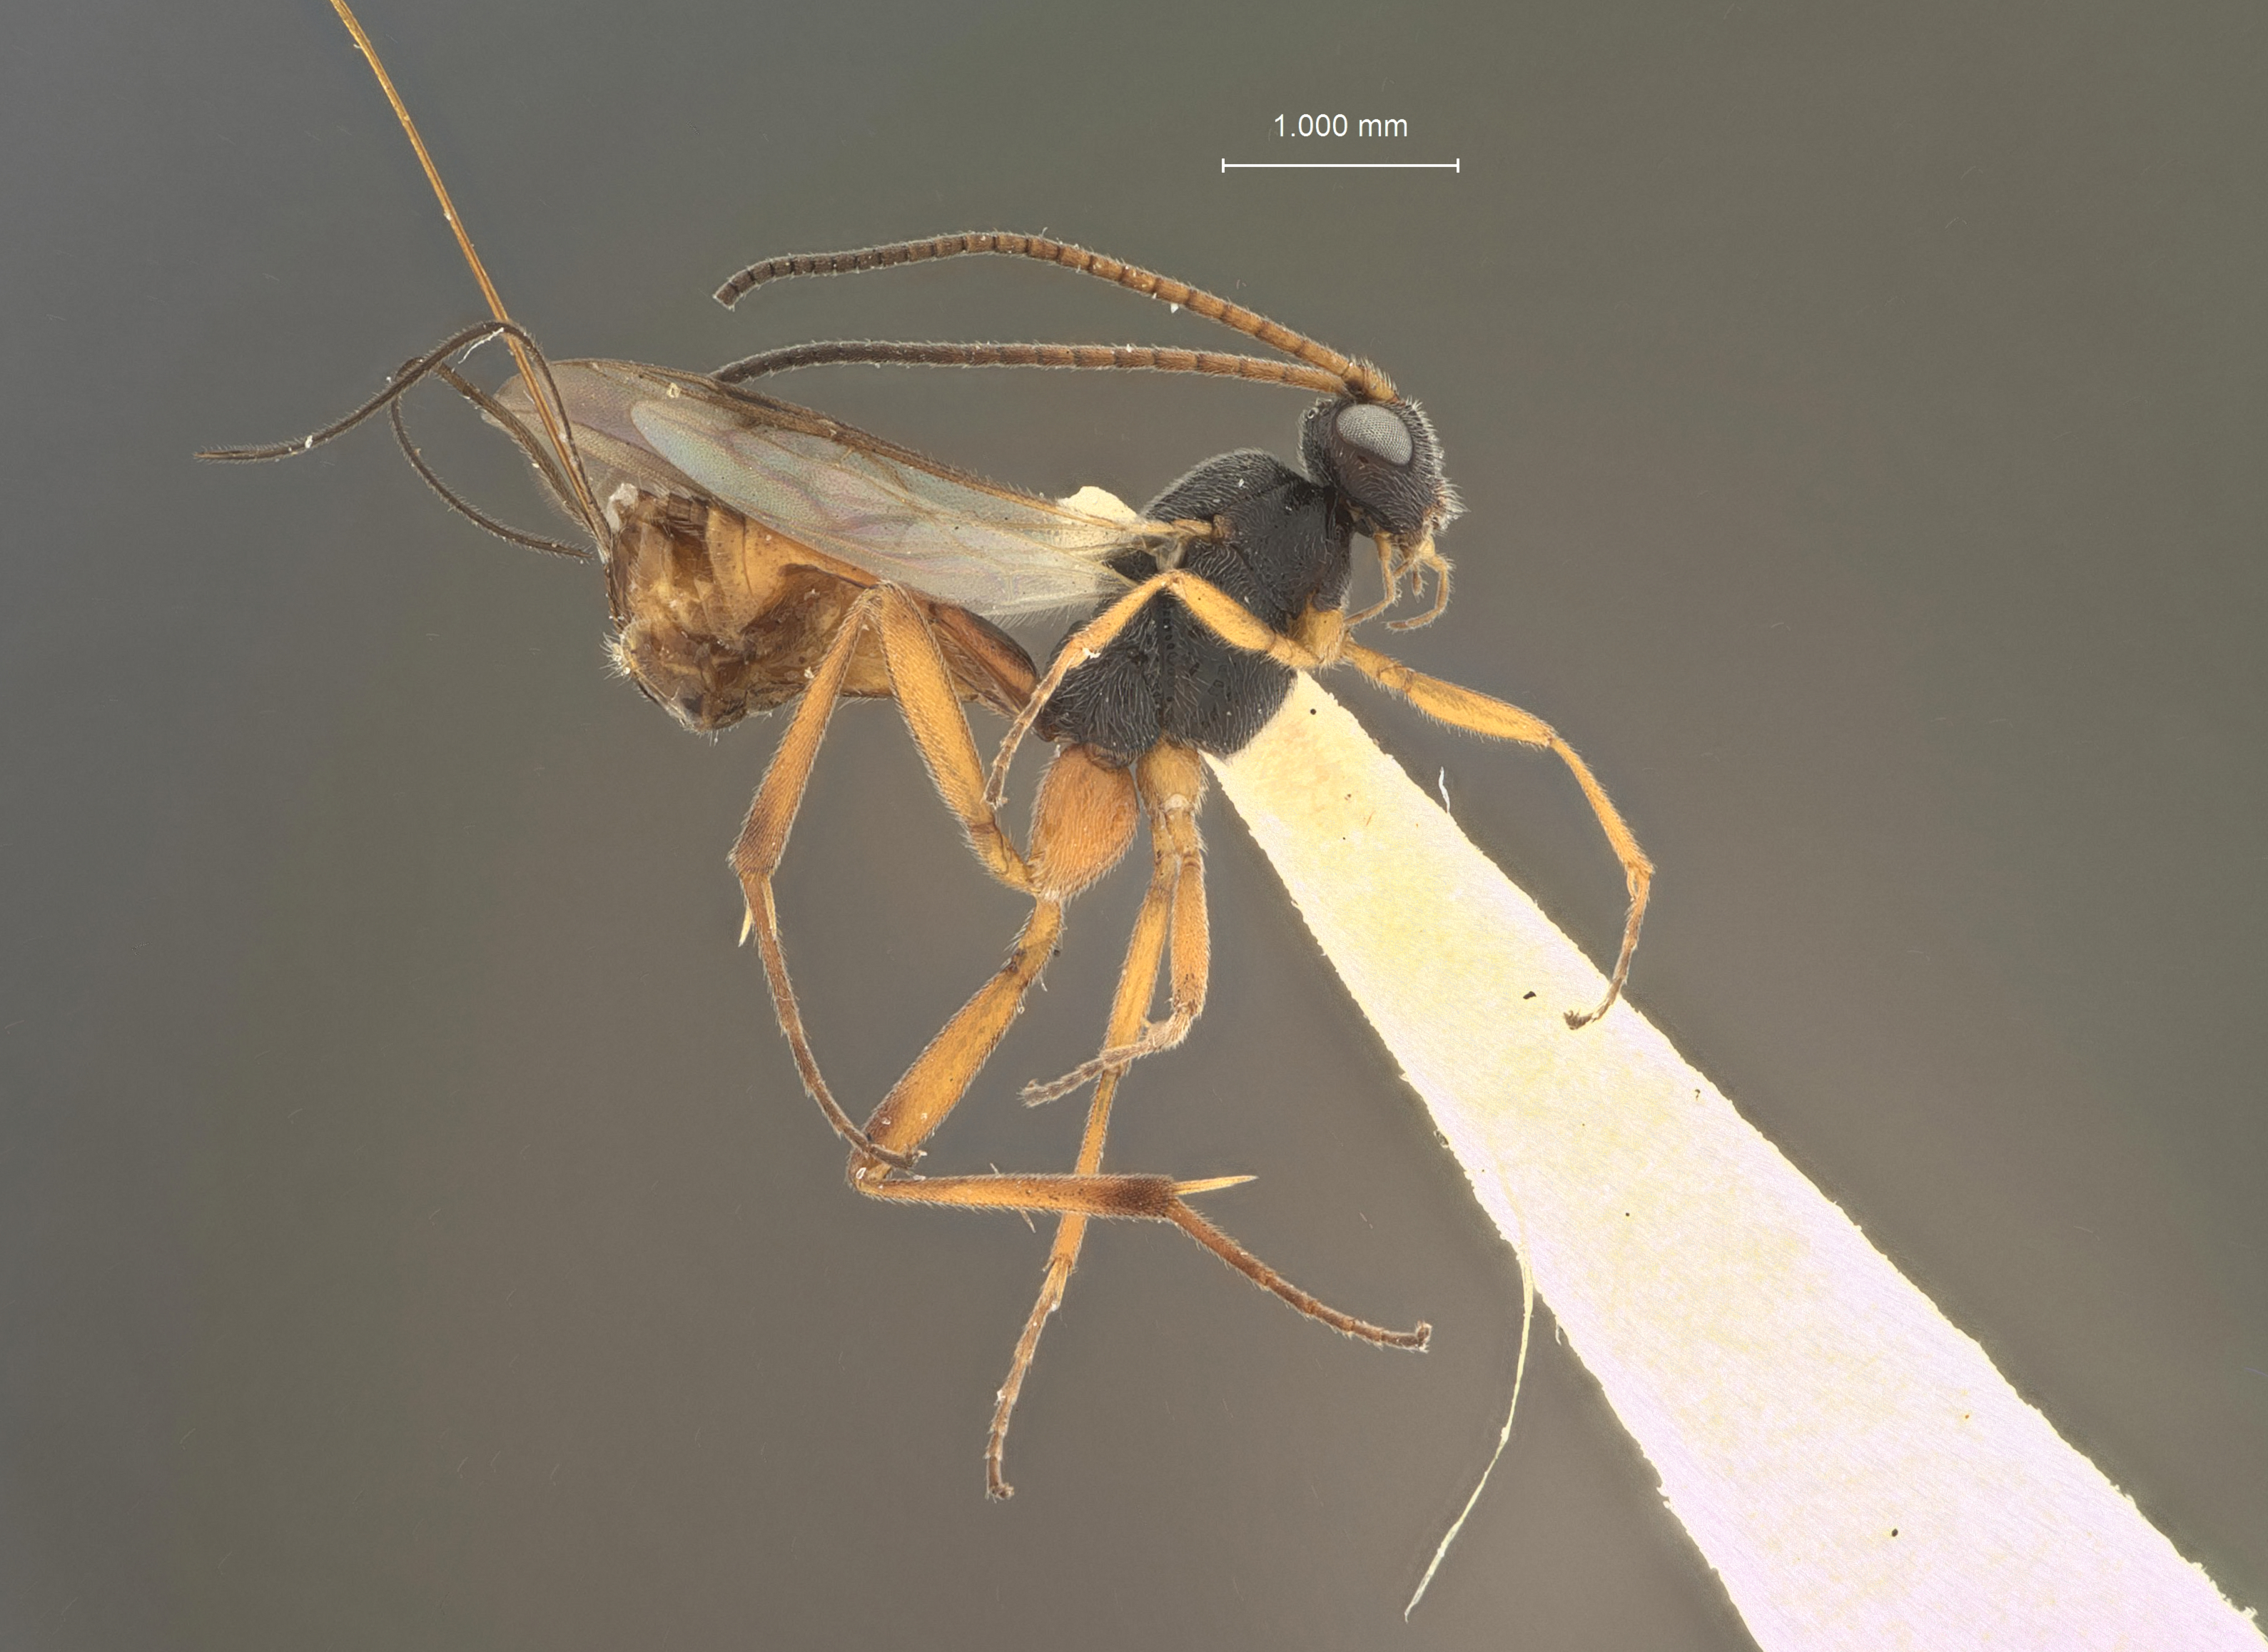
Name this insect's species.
Orgilus elasmopalpi
